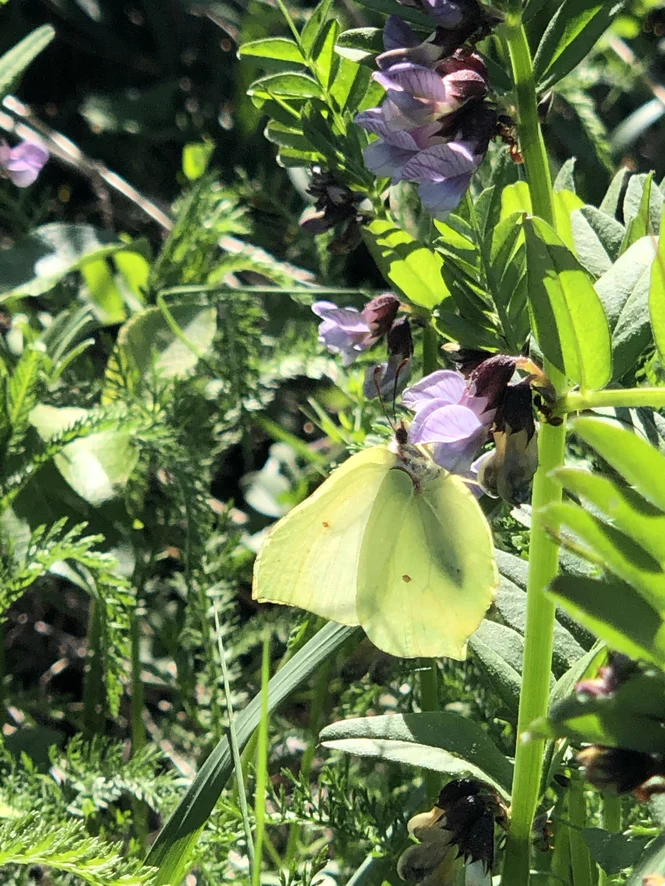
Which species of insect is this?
Gonepteryx rhamni
